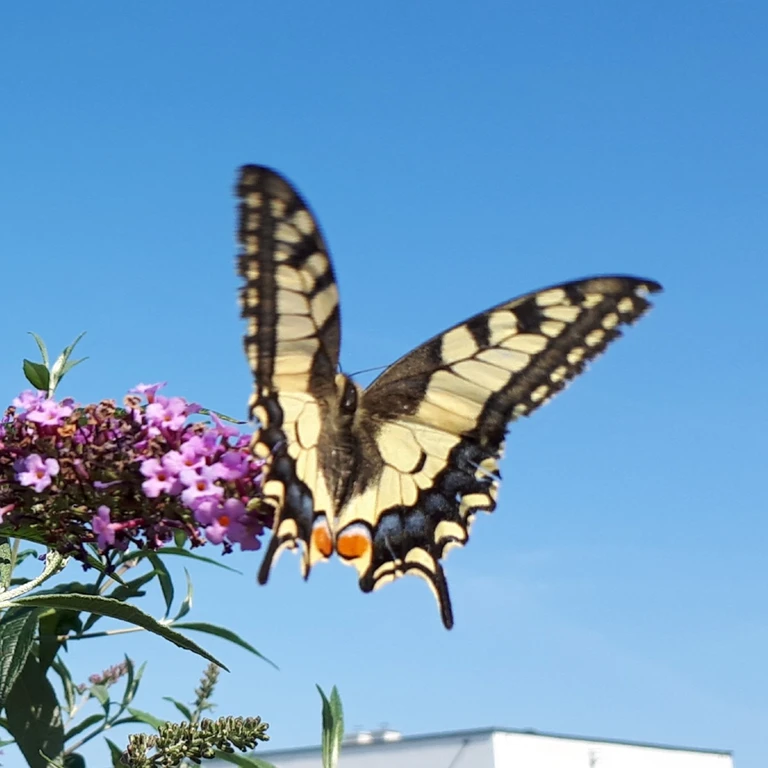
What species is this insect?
Papilio machaon
